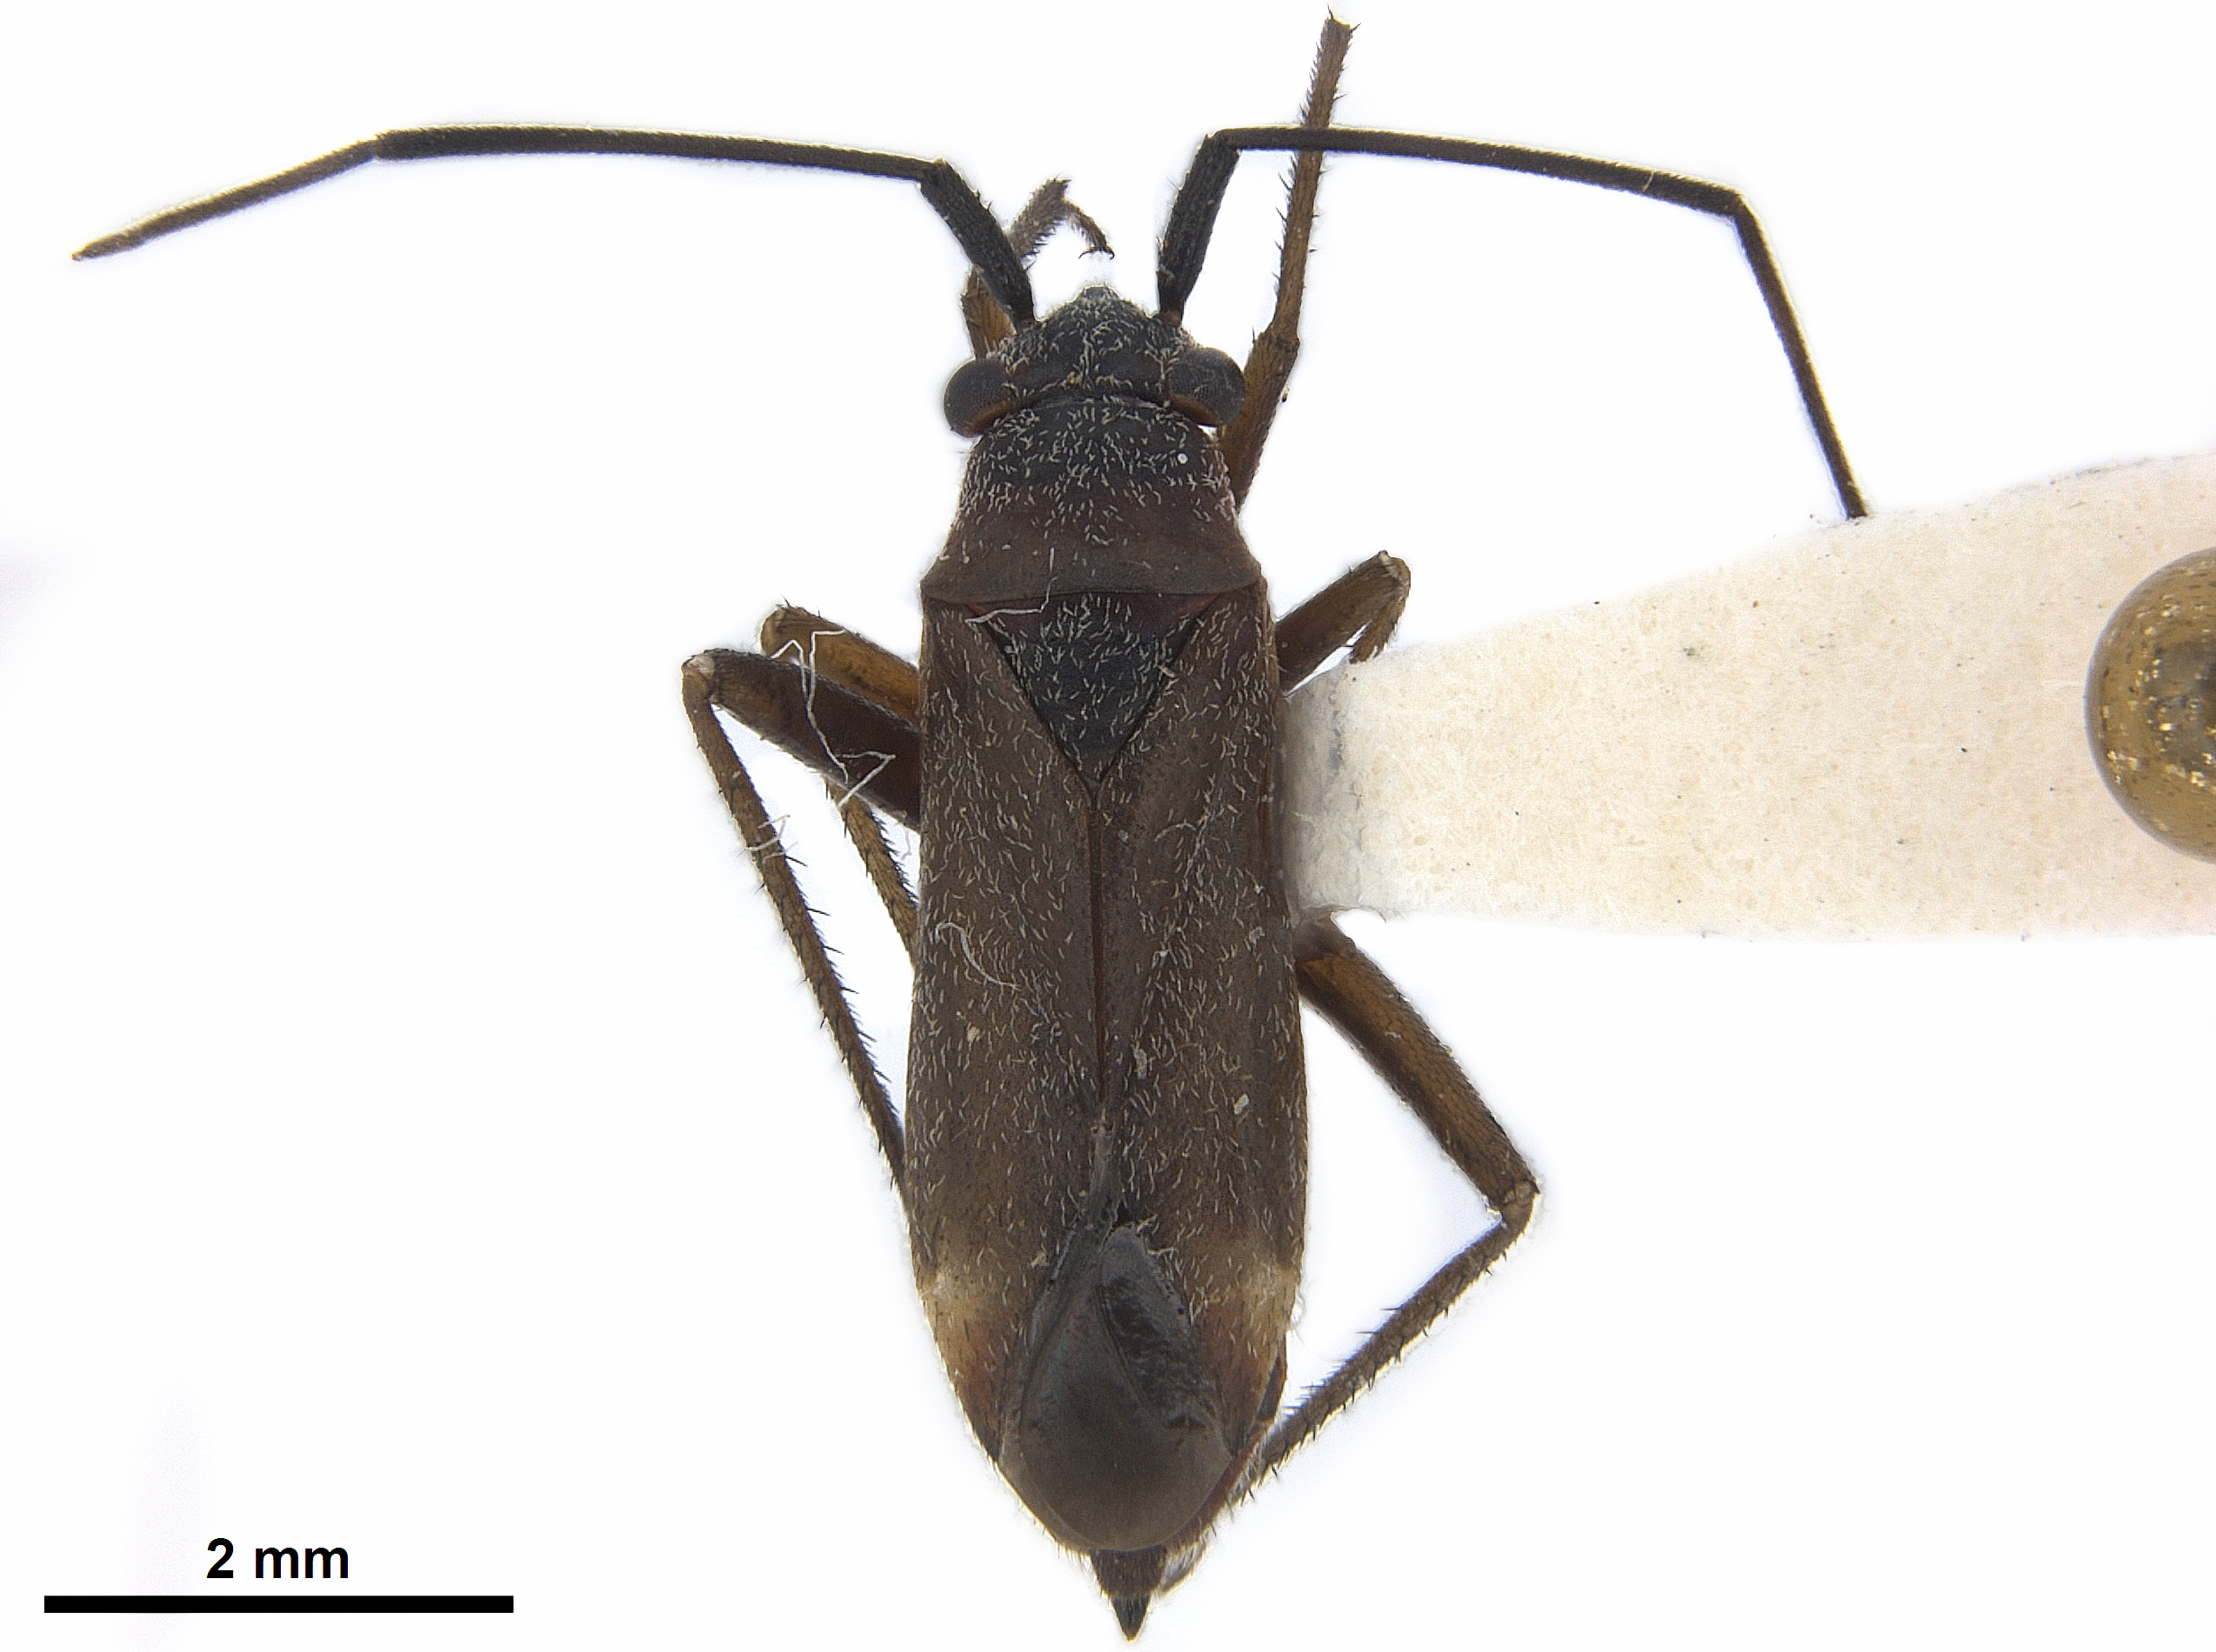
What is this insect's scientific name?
Acaciacoris xerophilus
